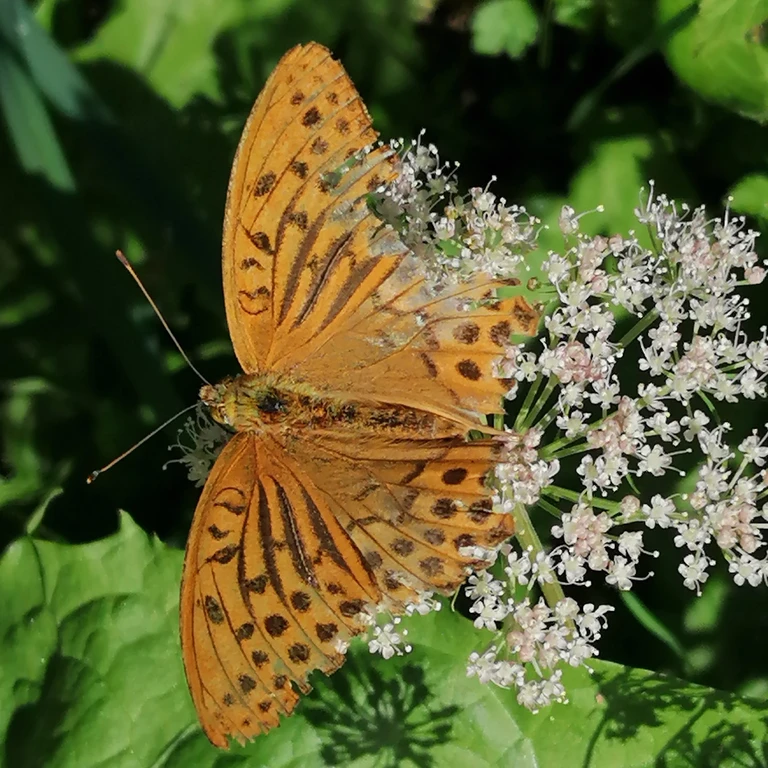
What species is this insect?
Argynnis paphia
